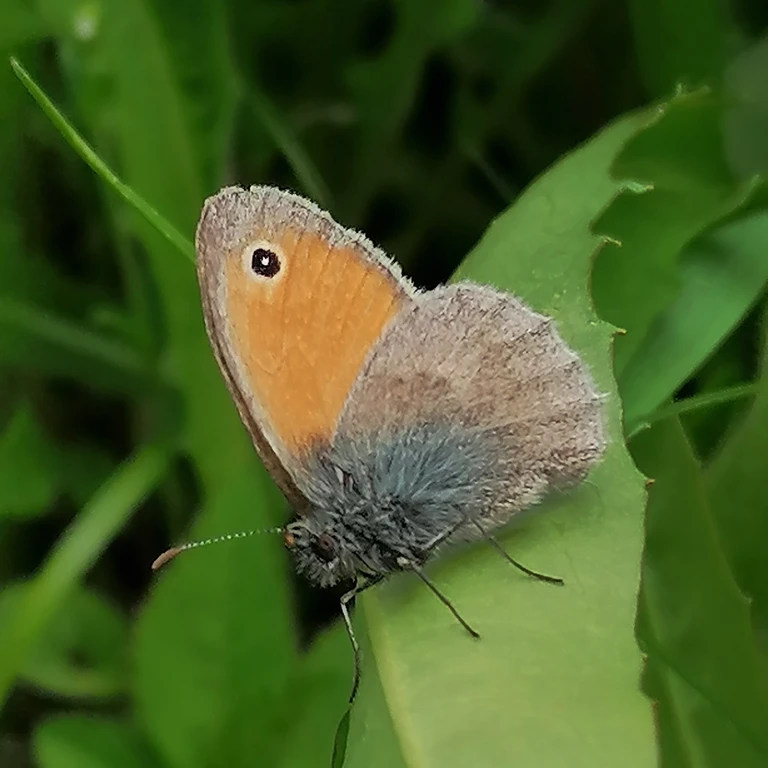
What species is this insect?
Coenonympha pamphilus
